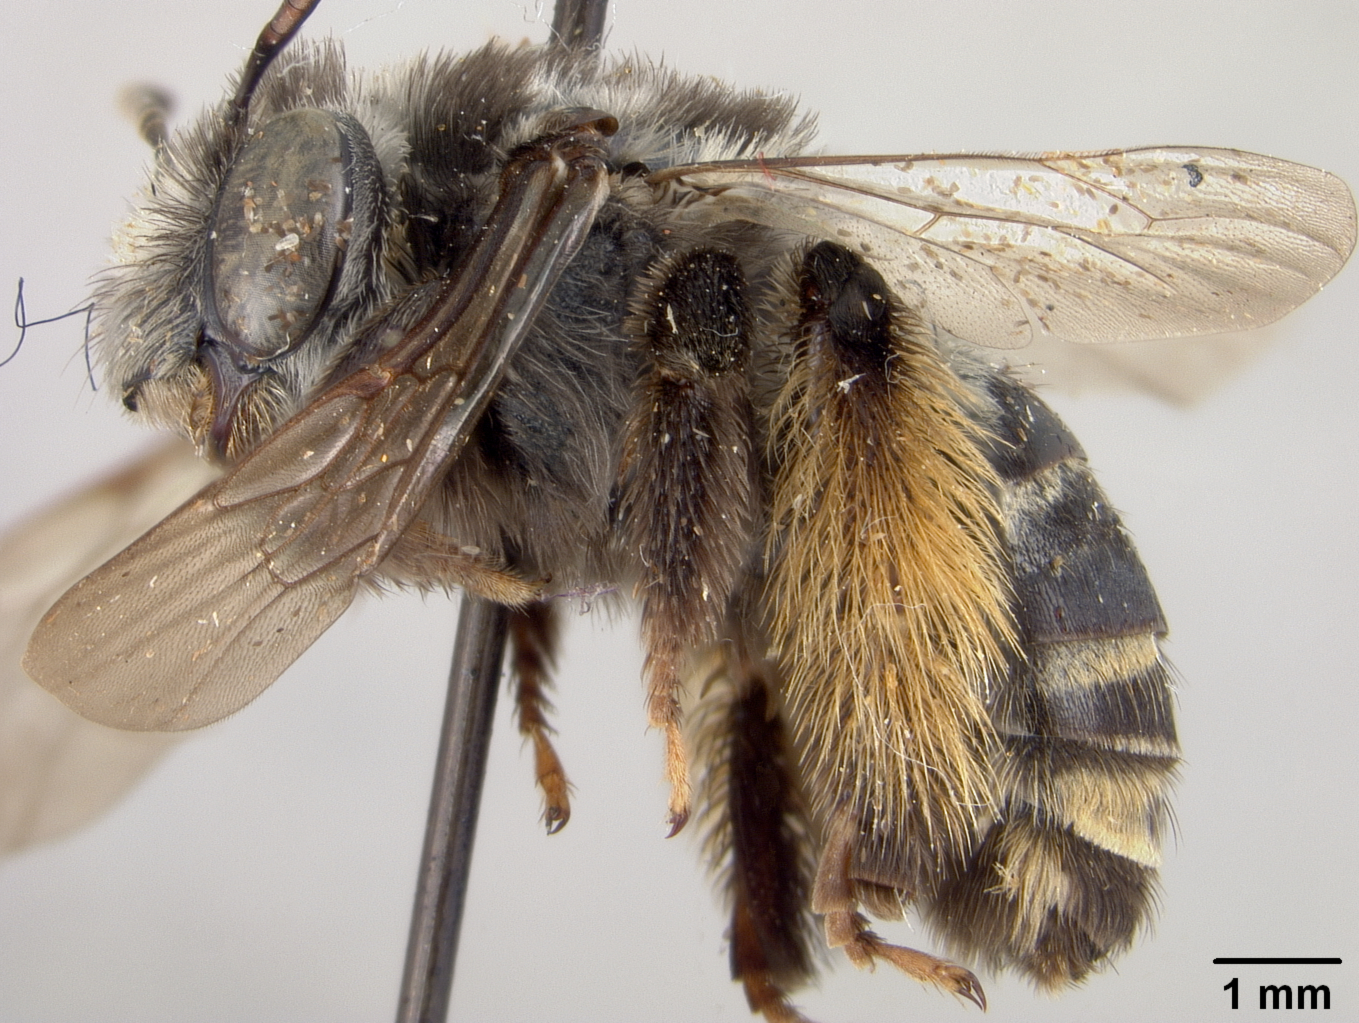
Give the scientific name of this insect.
Melissodes atripicta
